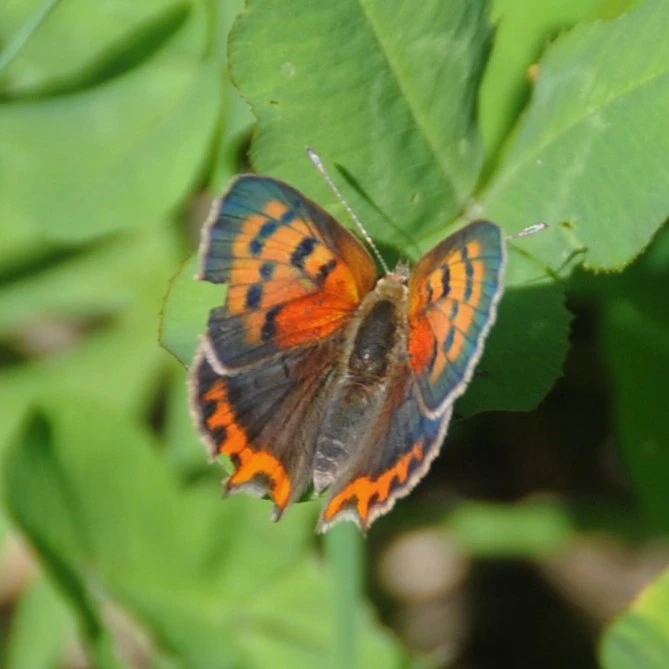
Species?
Lycaena phlaeas
